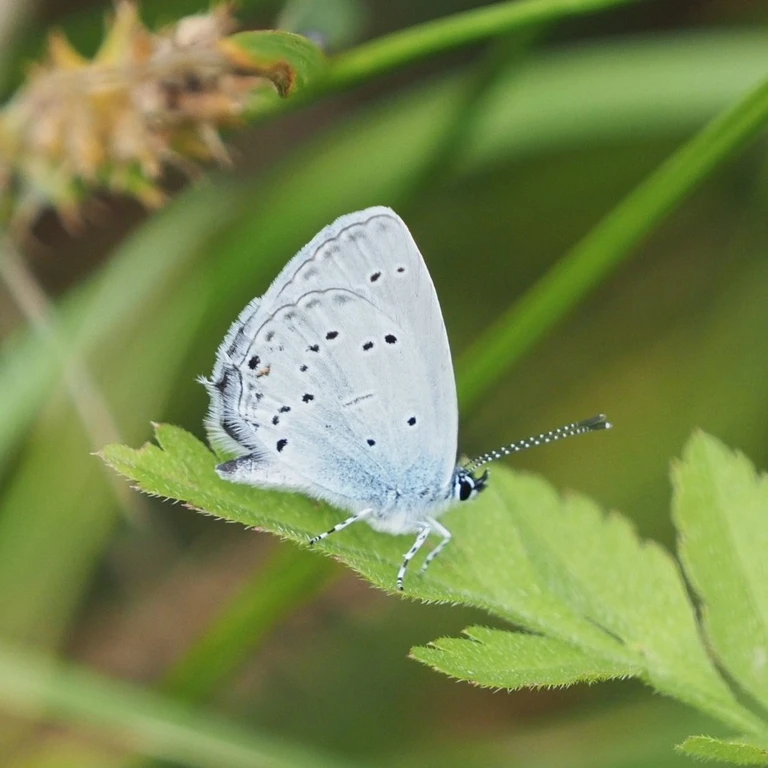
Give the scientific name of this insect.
Cupido decolorata (also Elkalyce decolorata)
